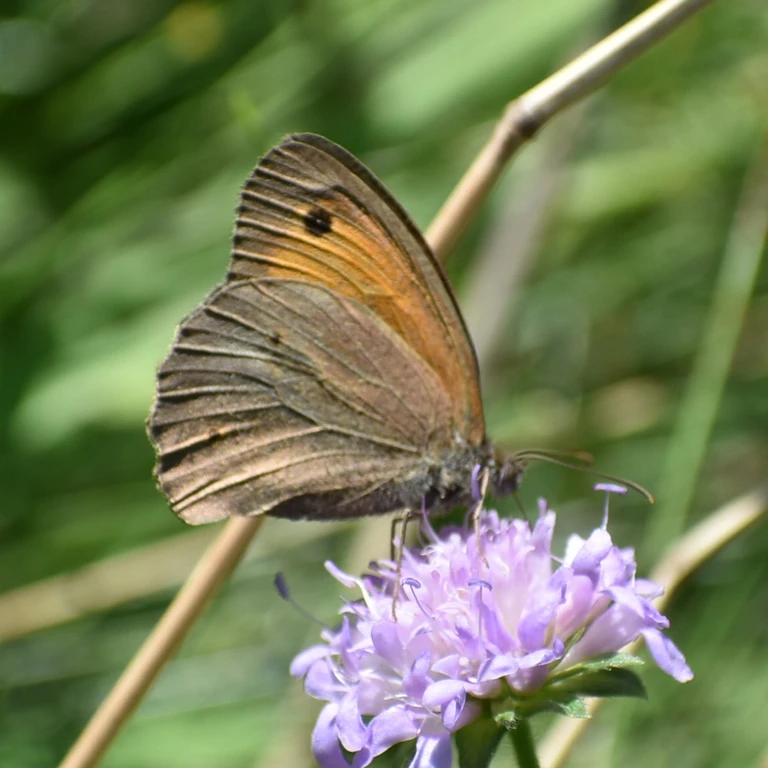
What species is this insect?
Maniola jurtina
